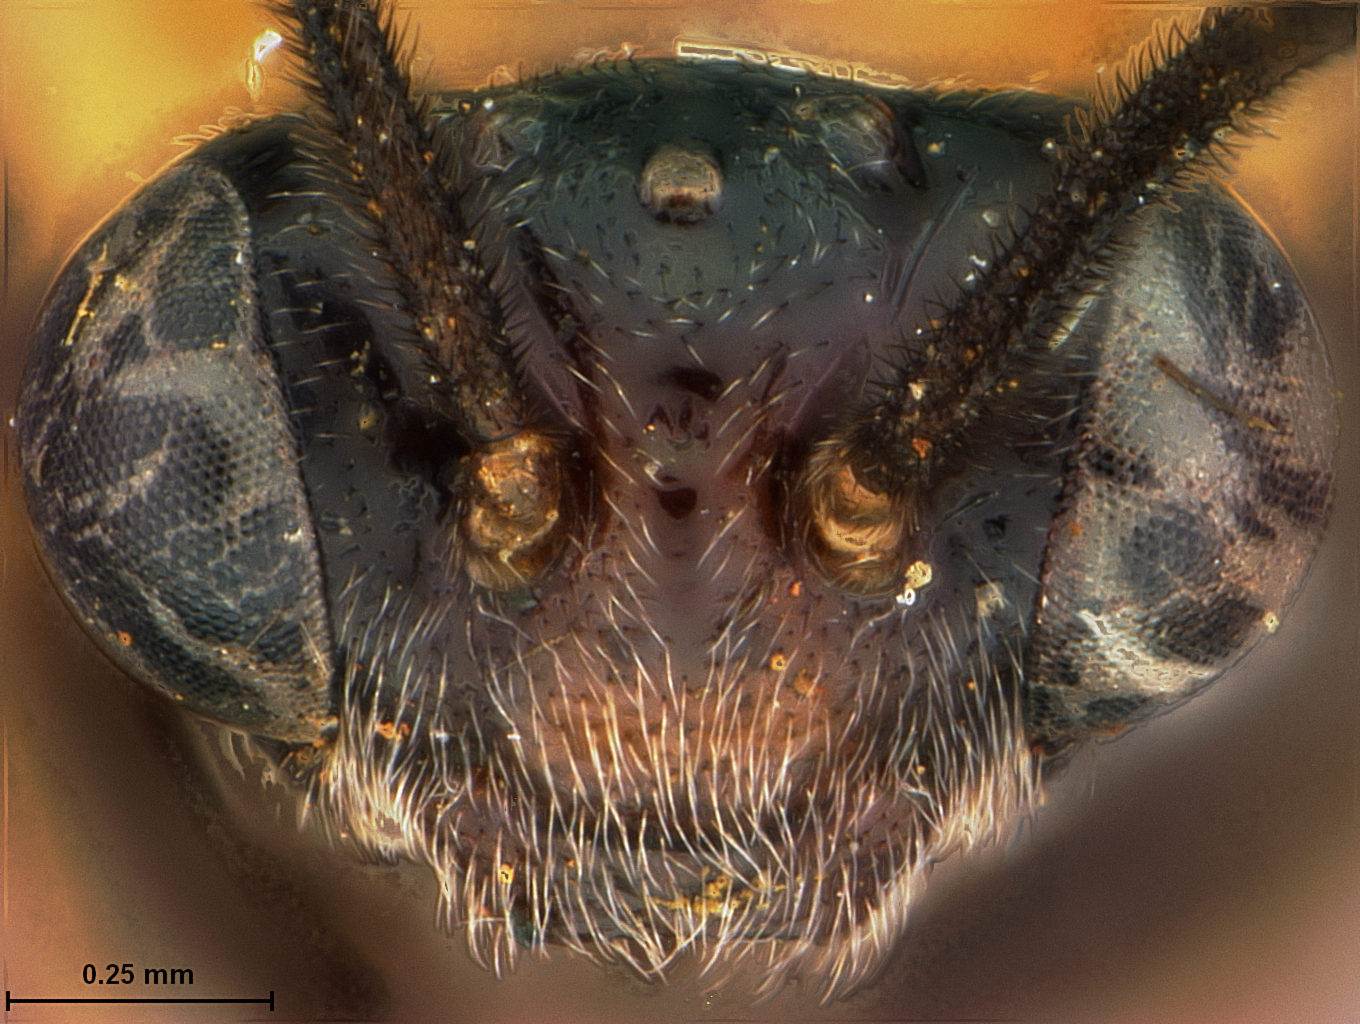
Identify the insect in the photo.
Atomacera tria
